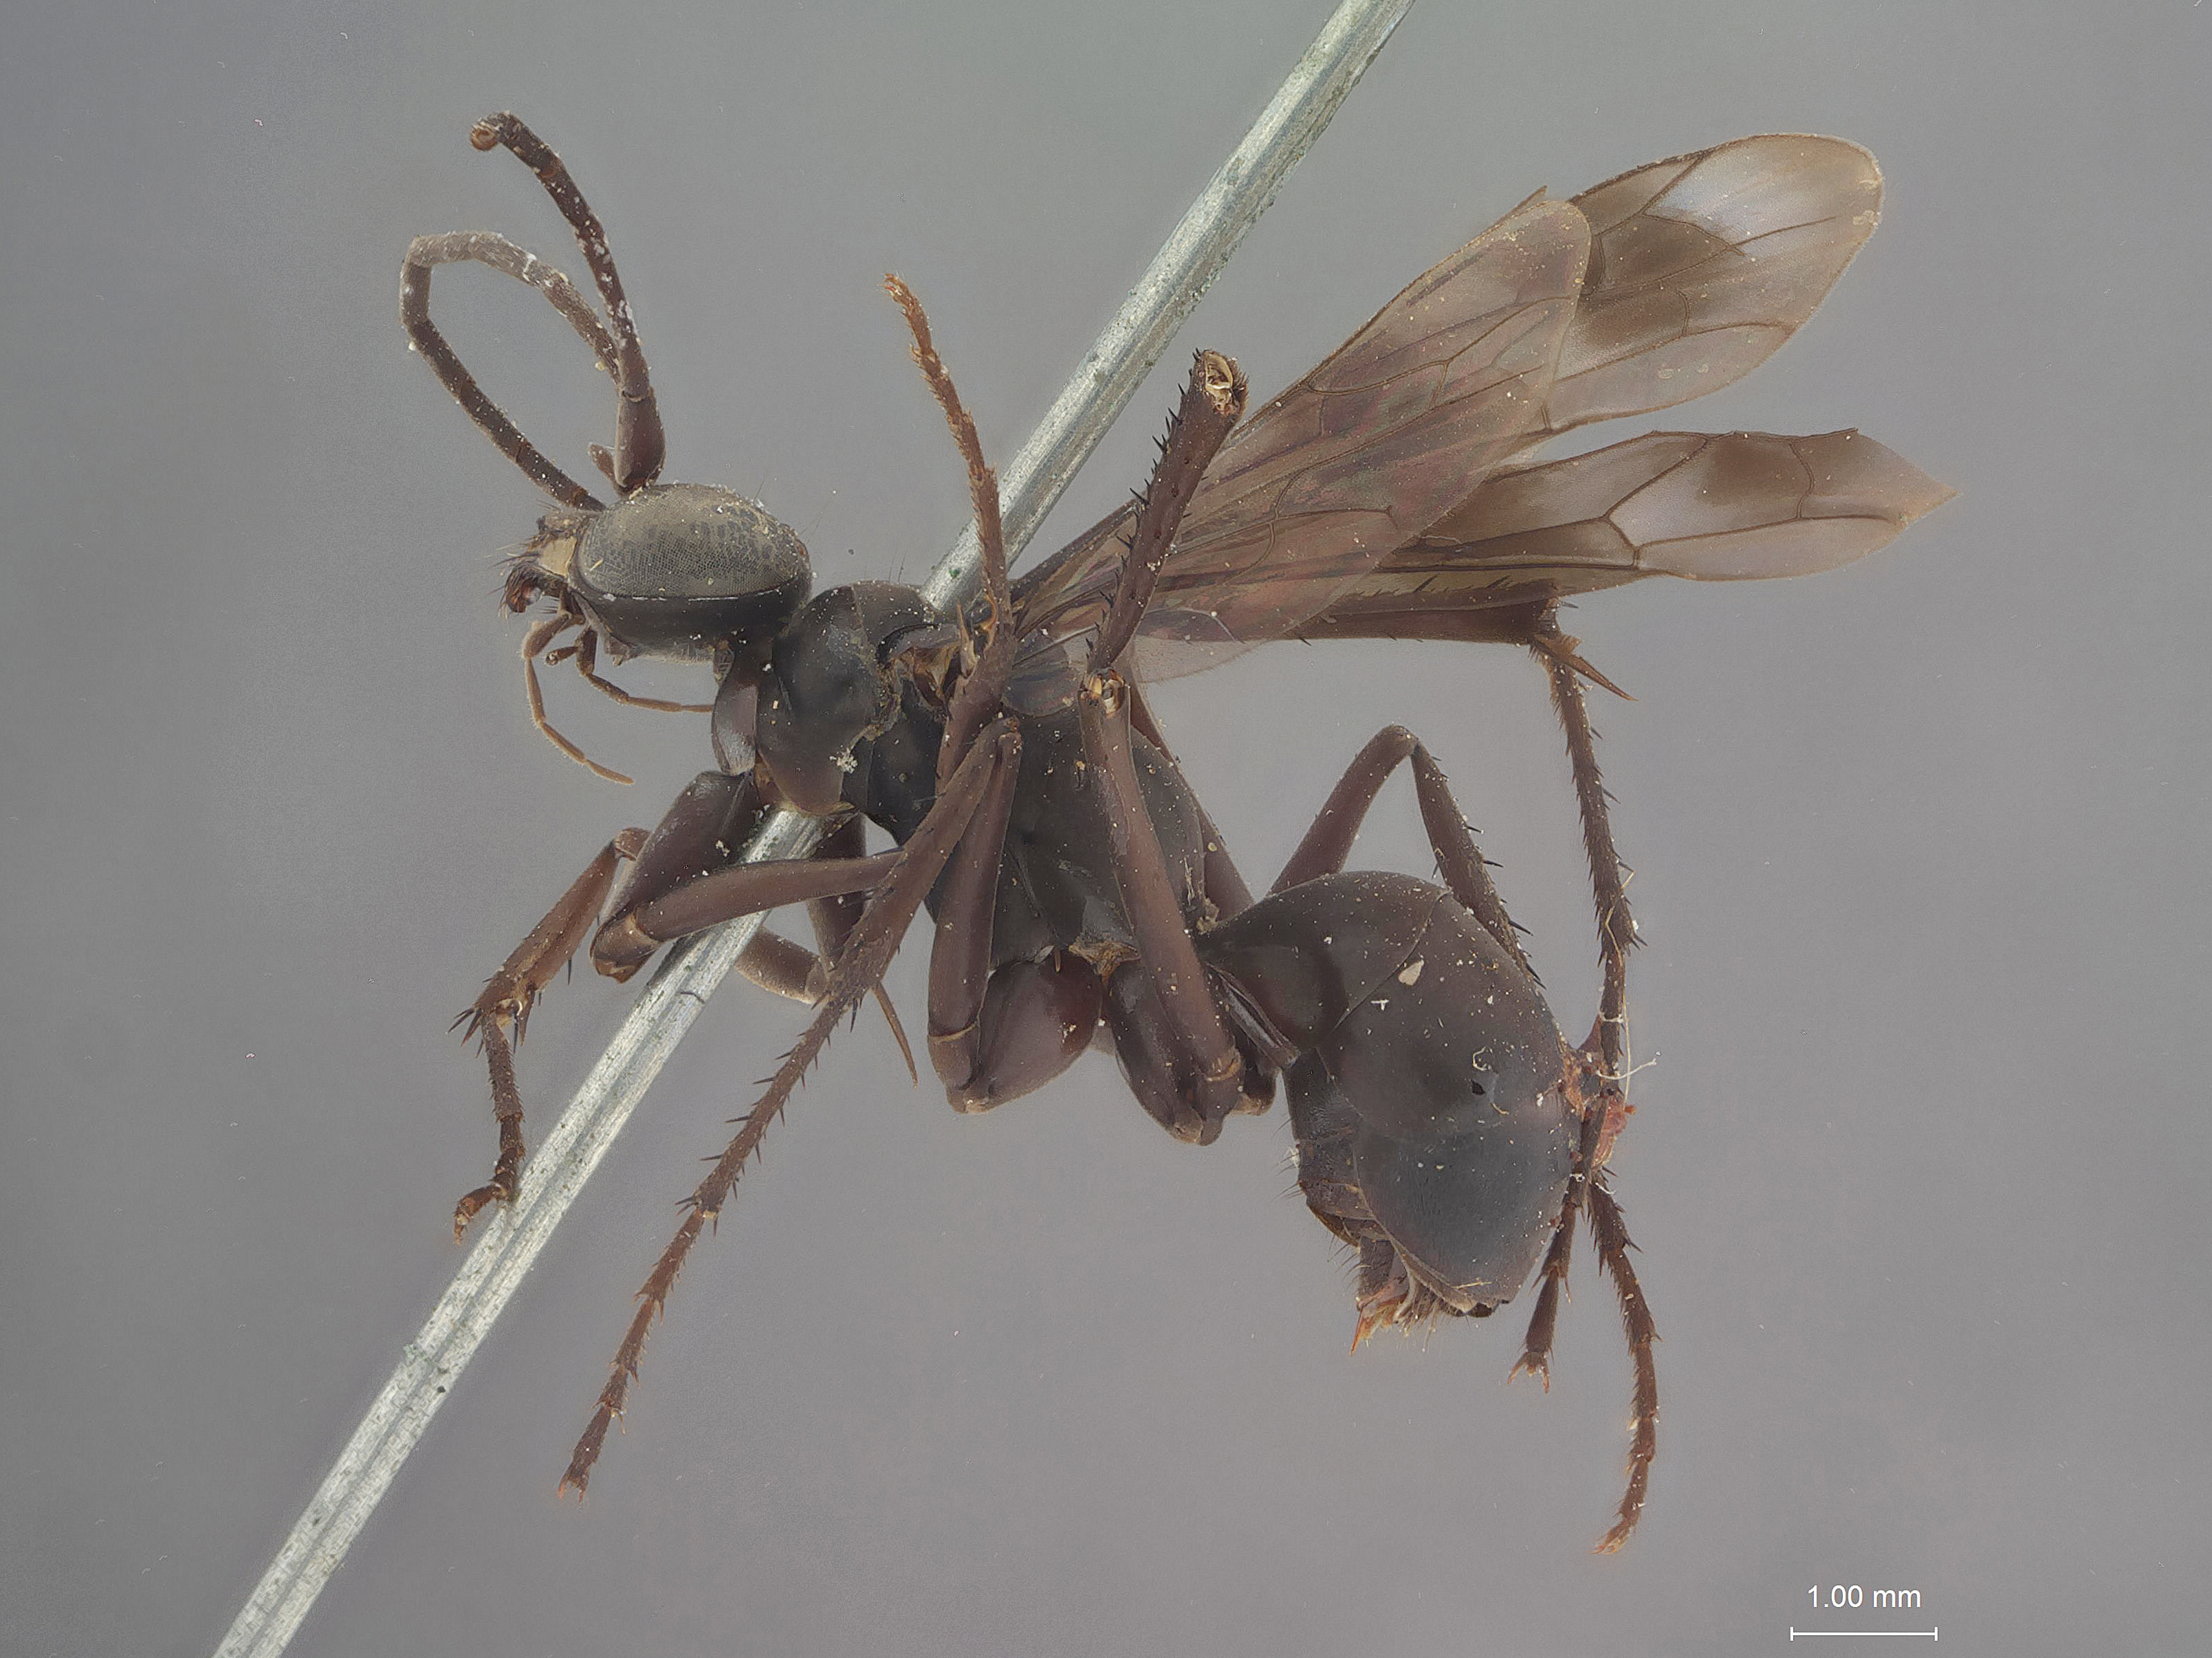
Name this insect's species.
Salius opacifrons
